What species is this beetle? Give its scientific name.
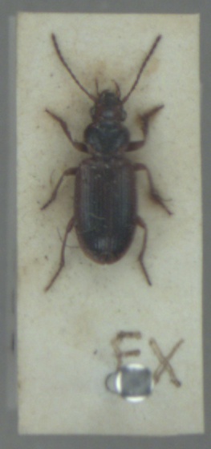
Dicheirotrichus gustavii
